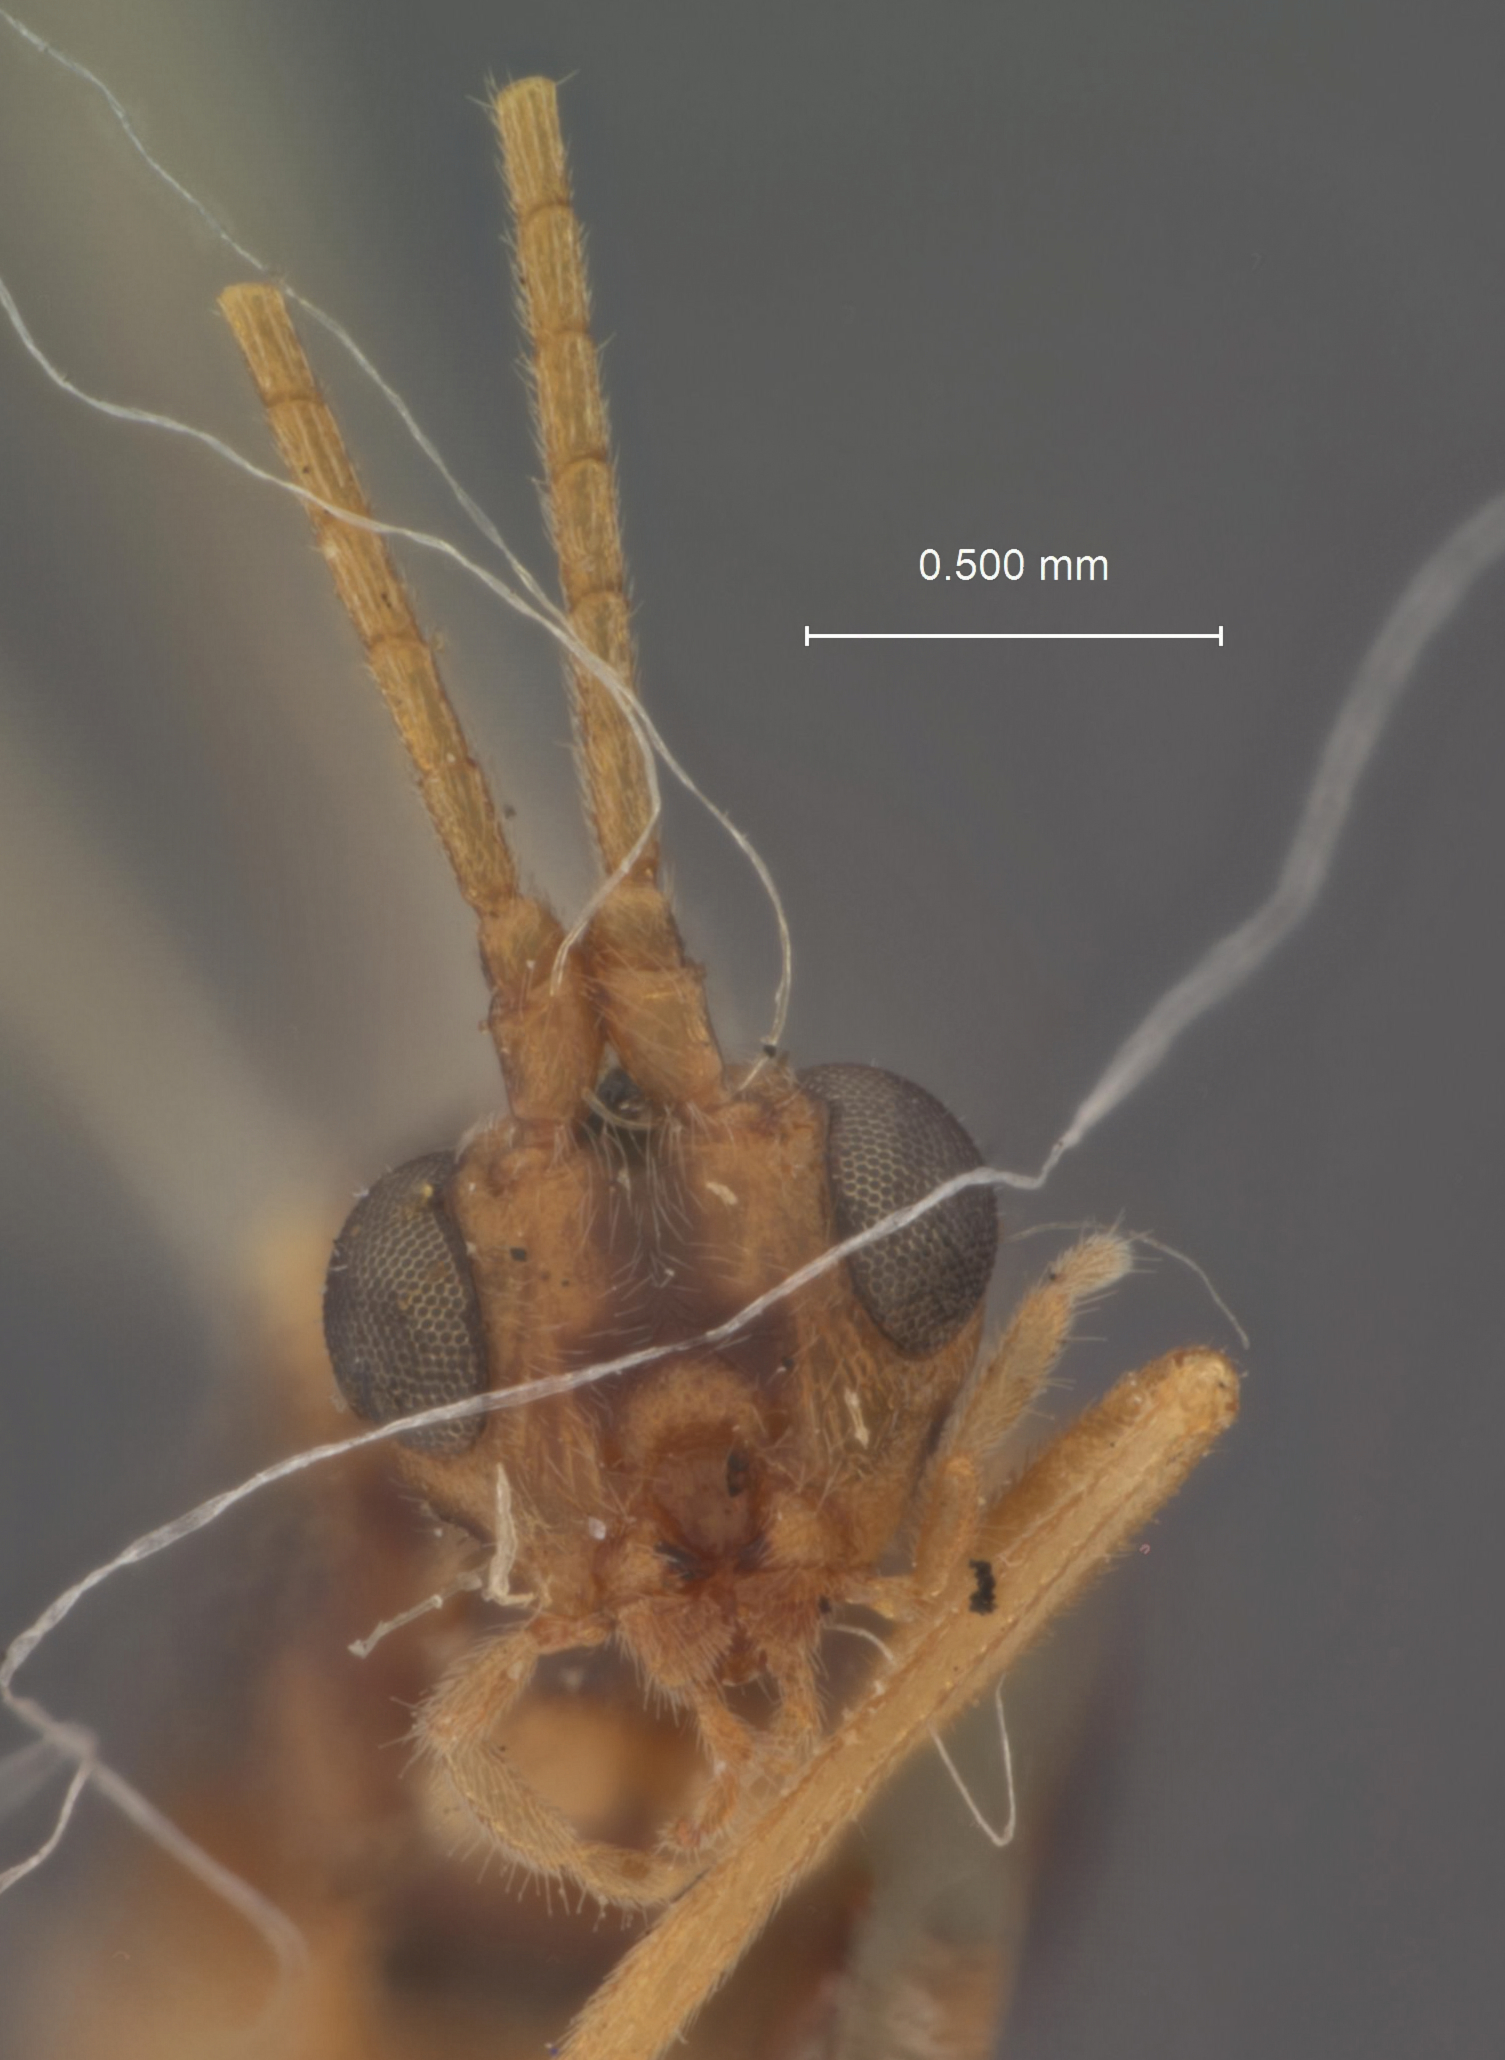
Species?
Rogas autographae
